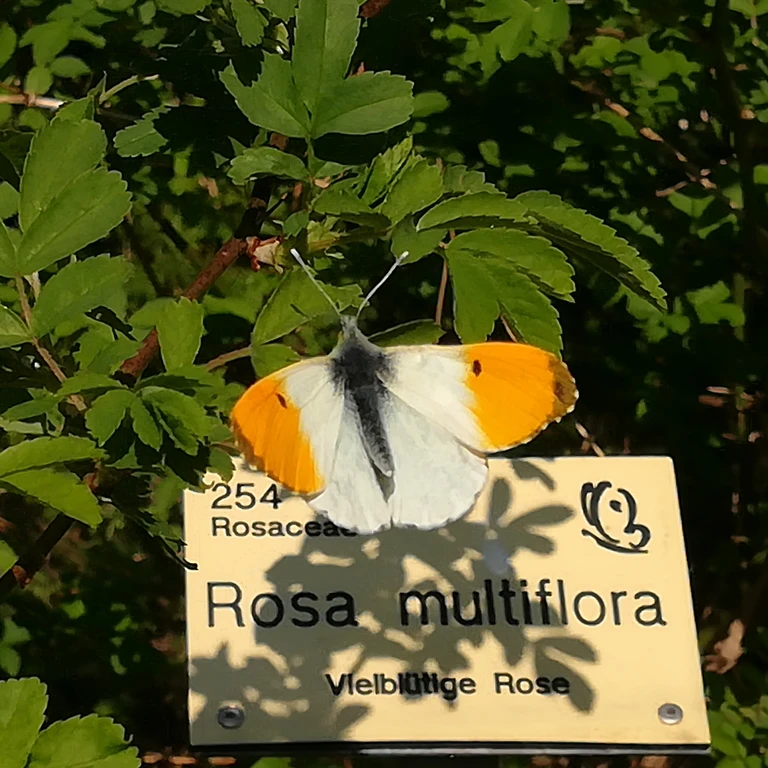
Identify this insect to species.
Anthocharis cardamines
